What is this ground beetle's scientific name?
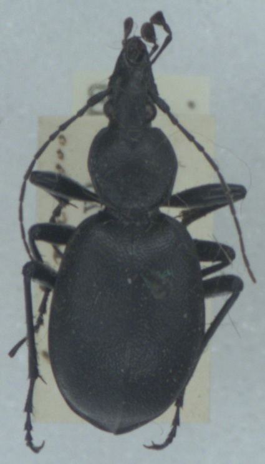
Cychrus caraboides
